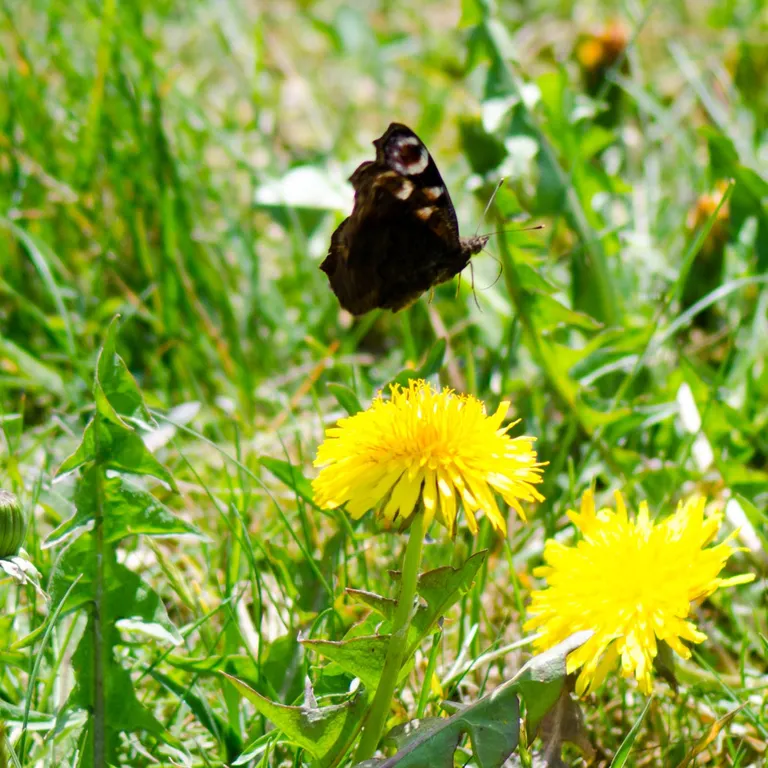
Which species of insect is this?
Aglais io
